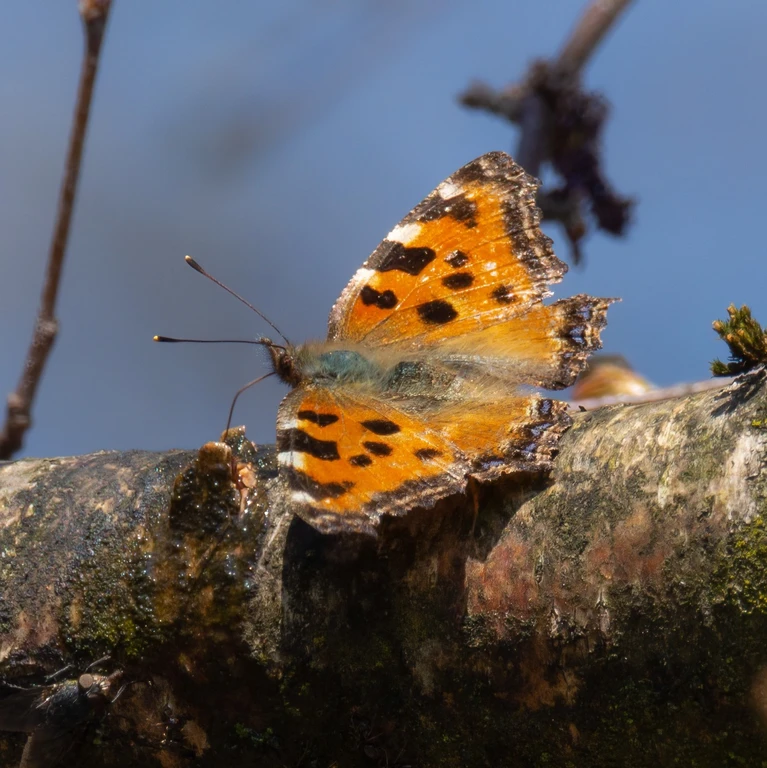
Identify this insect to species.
Nymphalis polychloros
